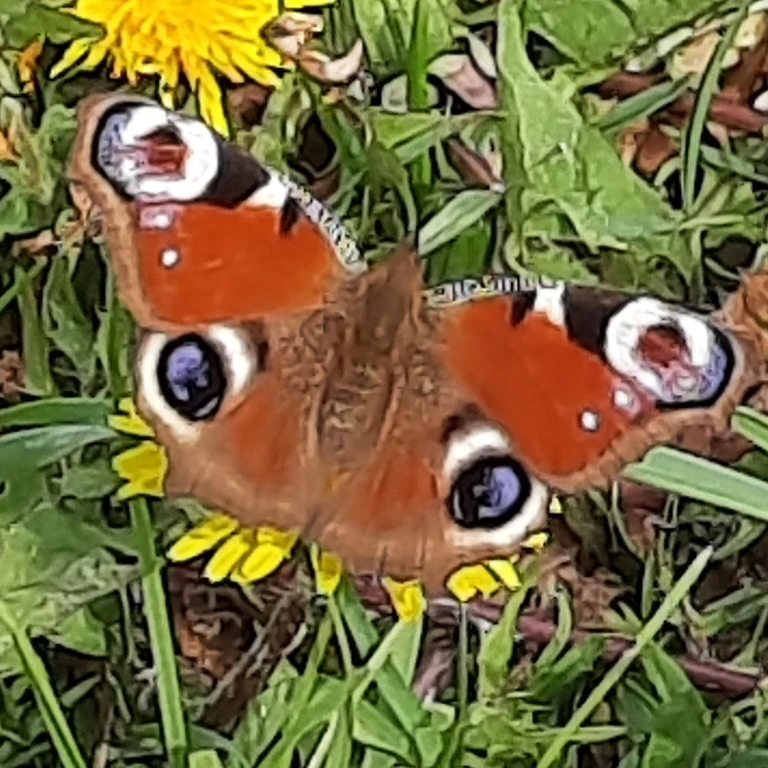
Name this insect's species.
Aglais io
